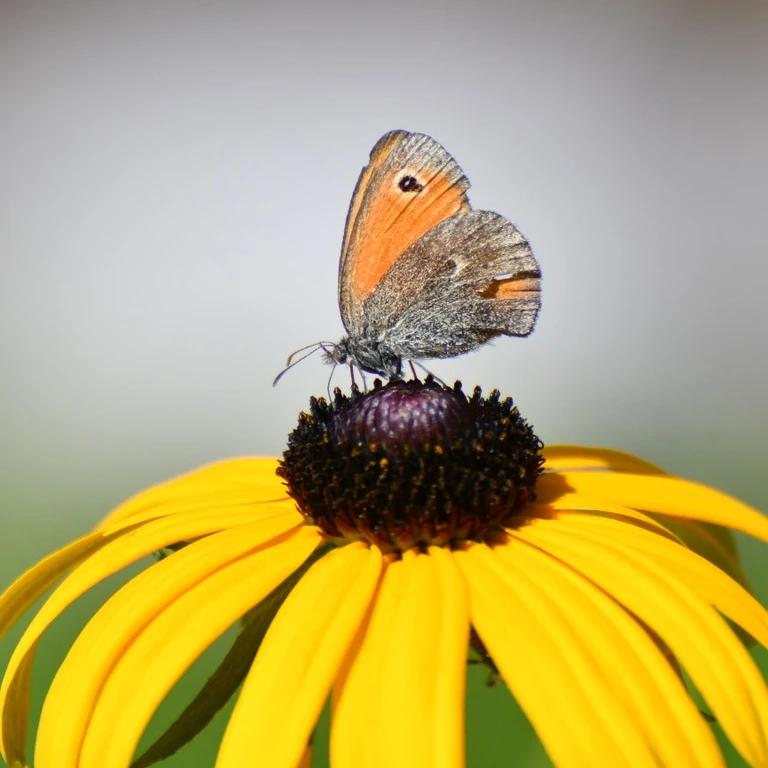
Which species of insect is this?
Coenonympha pamphilus
